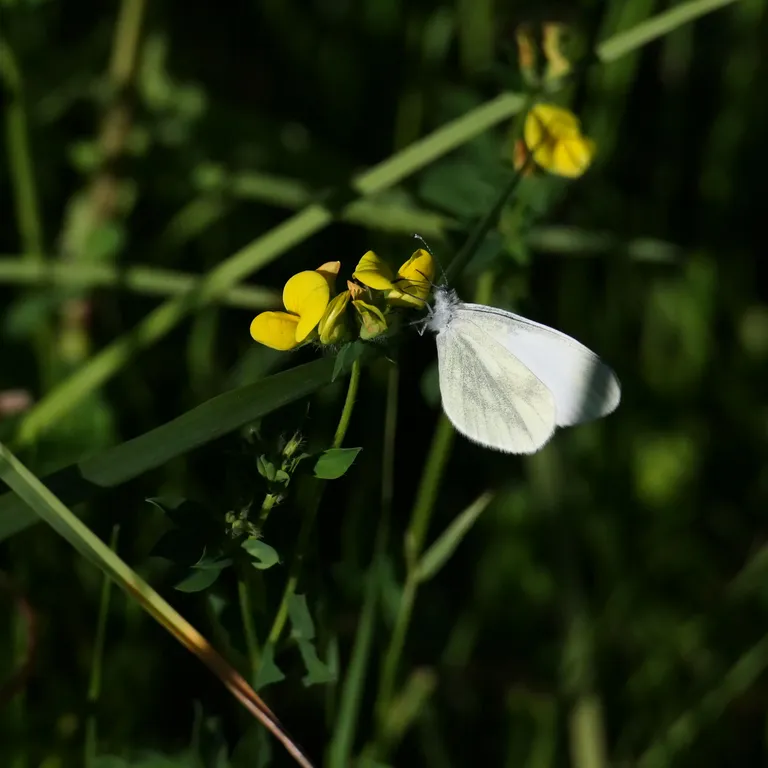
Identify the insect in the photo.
Leptidea sinapis/juvernica
